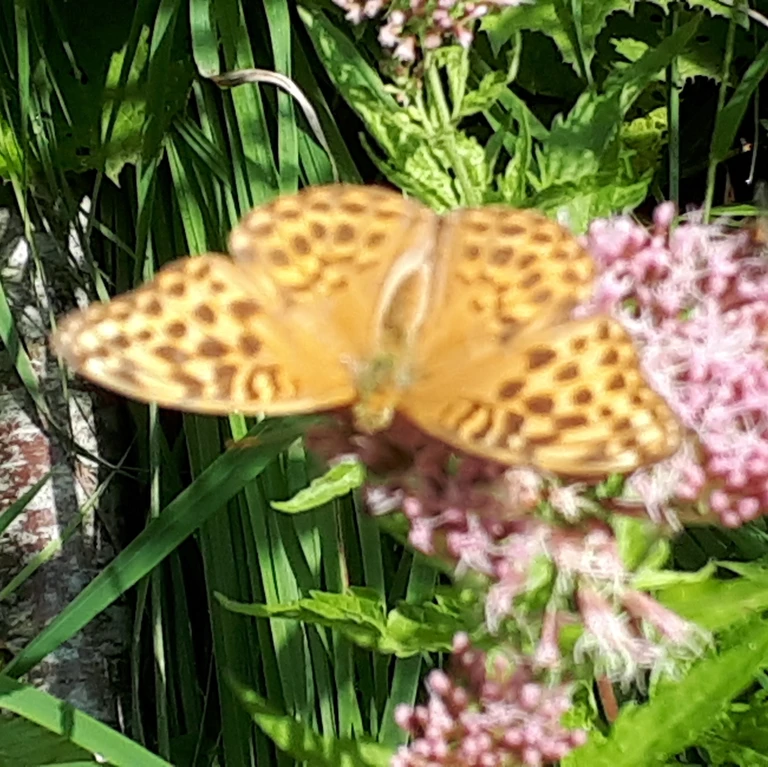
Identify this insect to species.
Argynnis paphia
